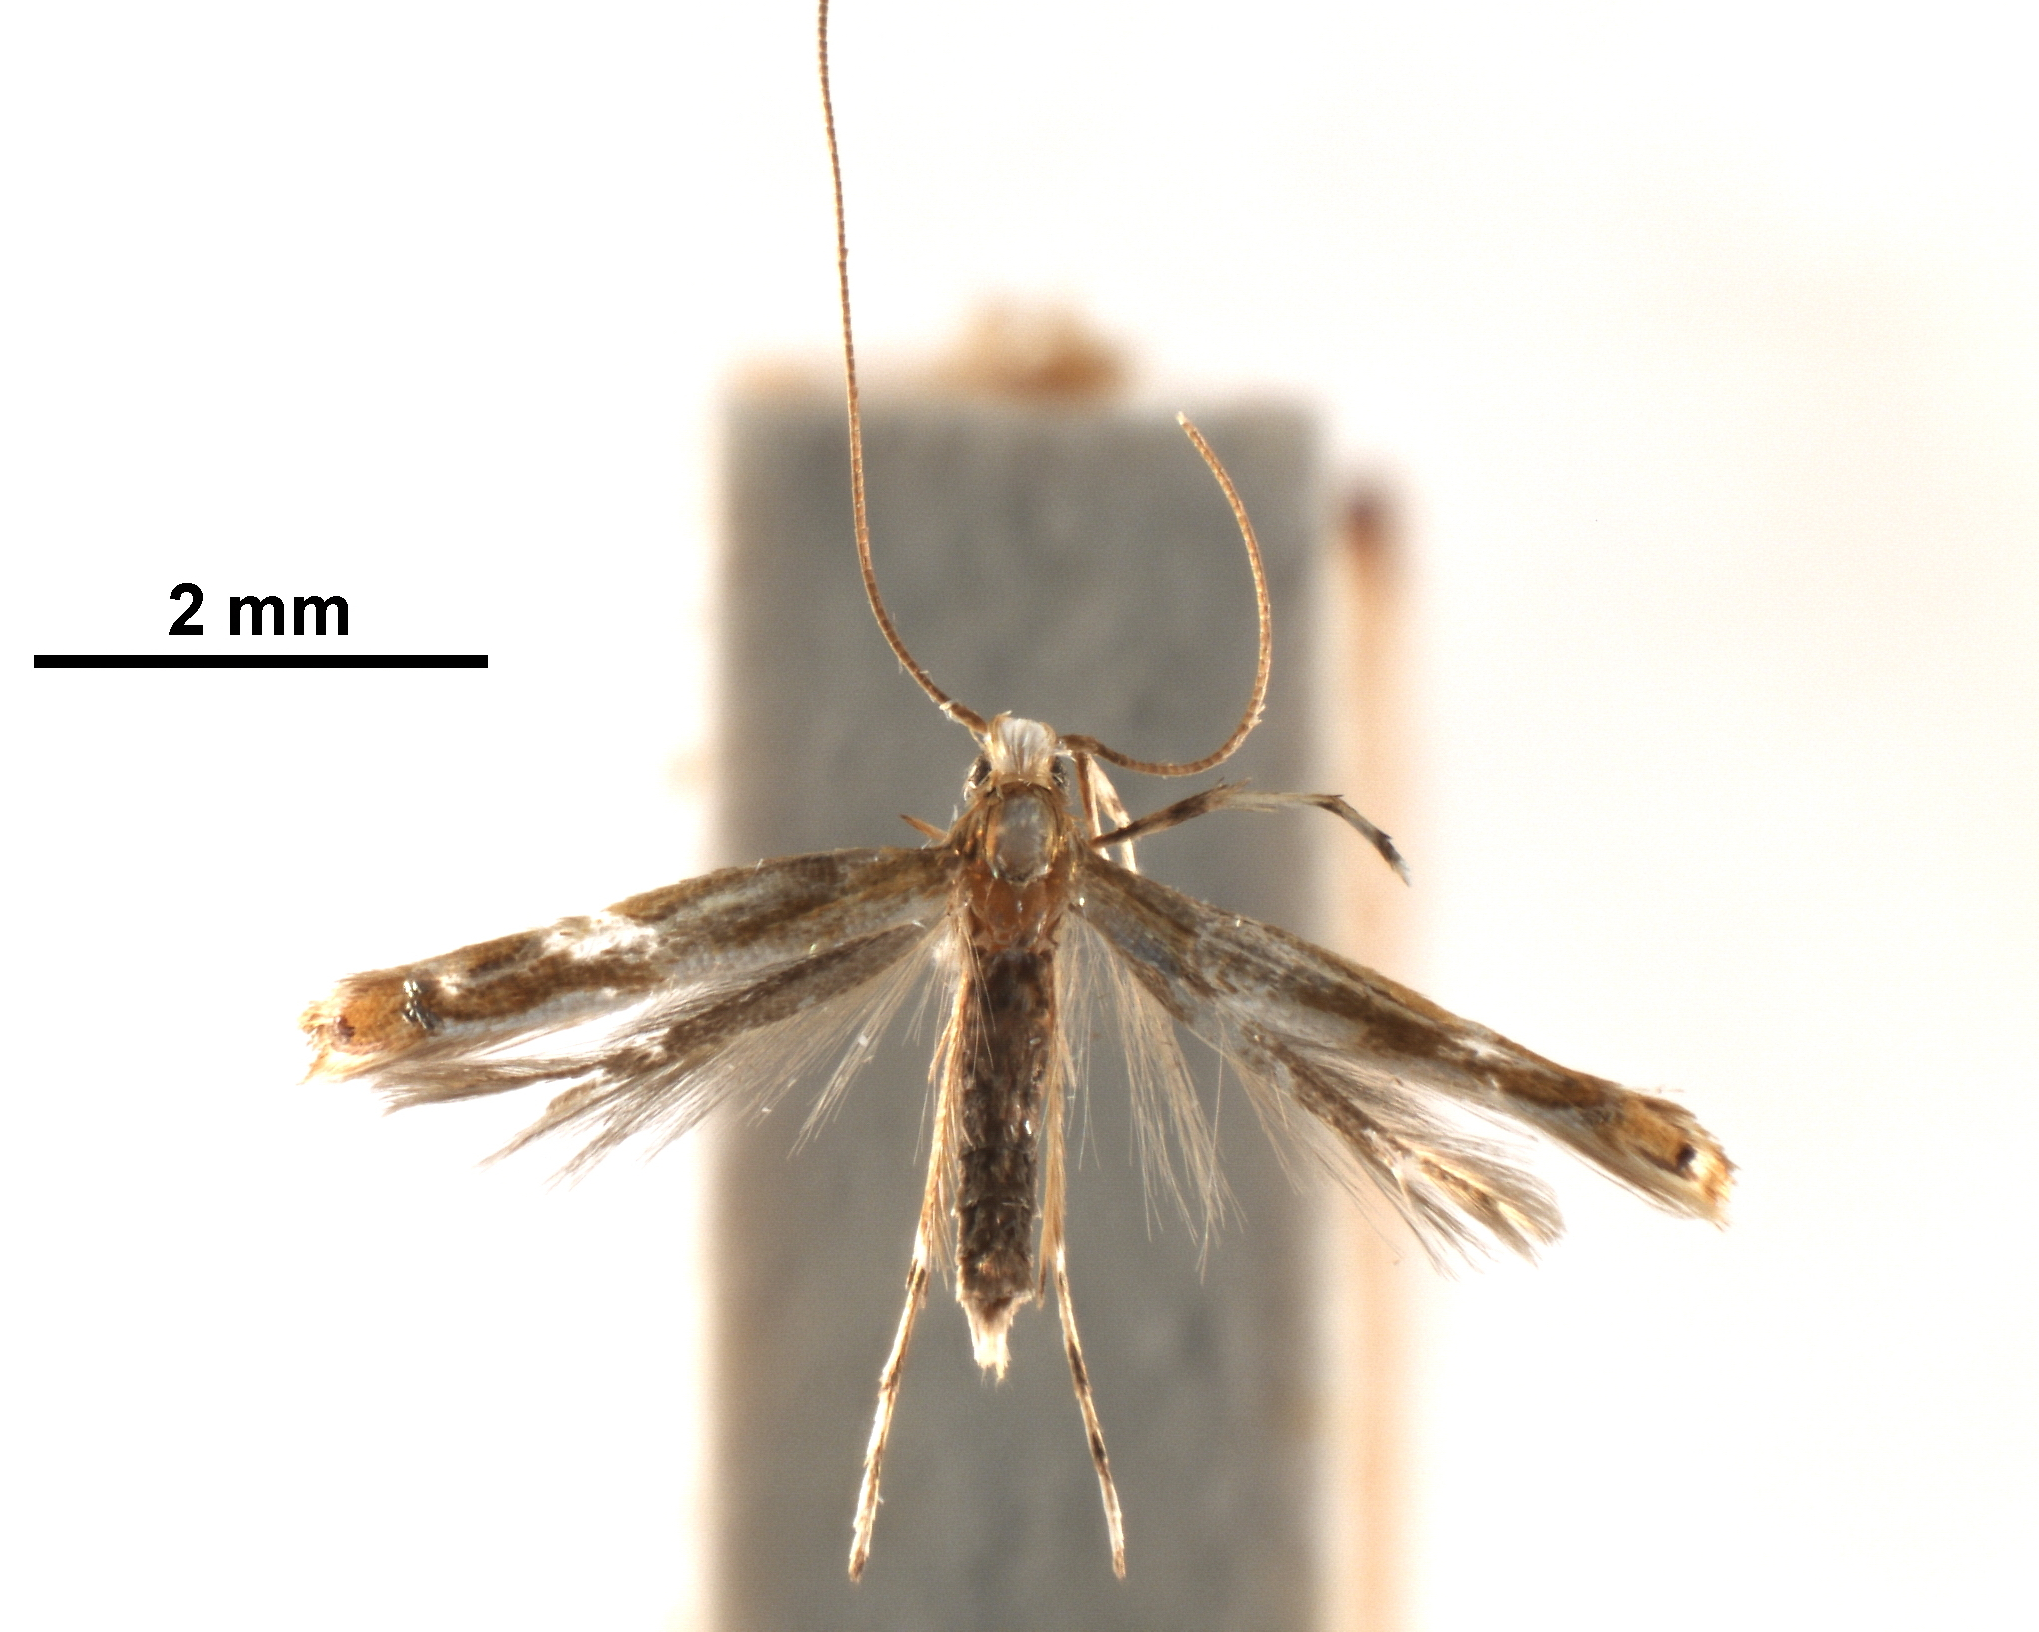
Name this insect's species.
Acrocercops ornata
